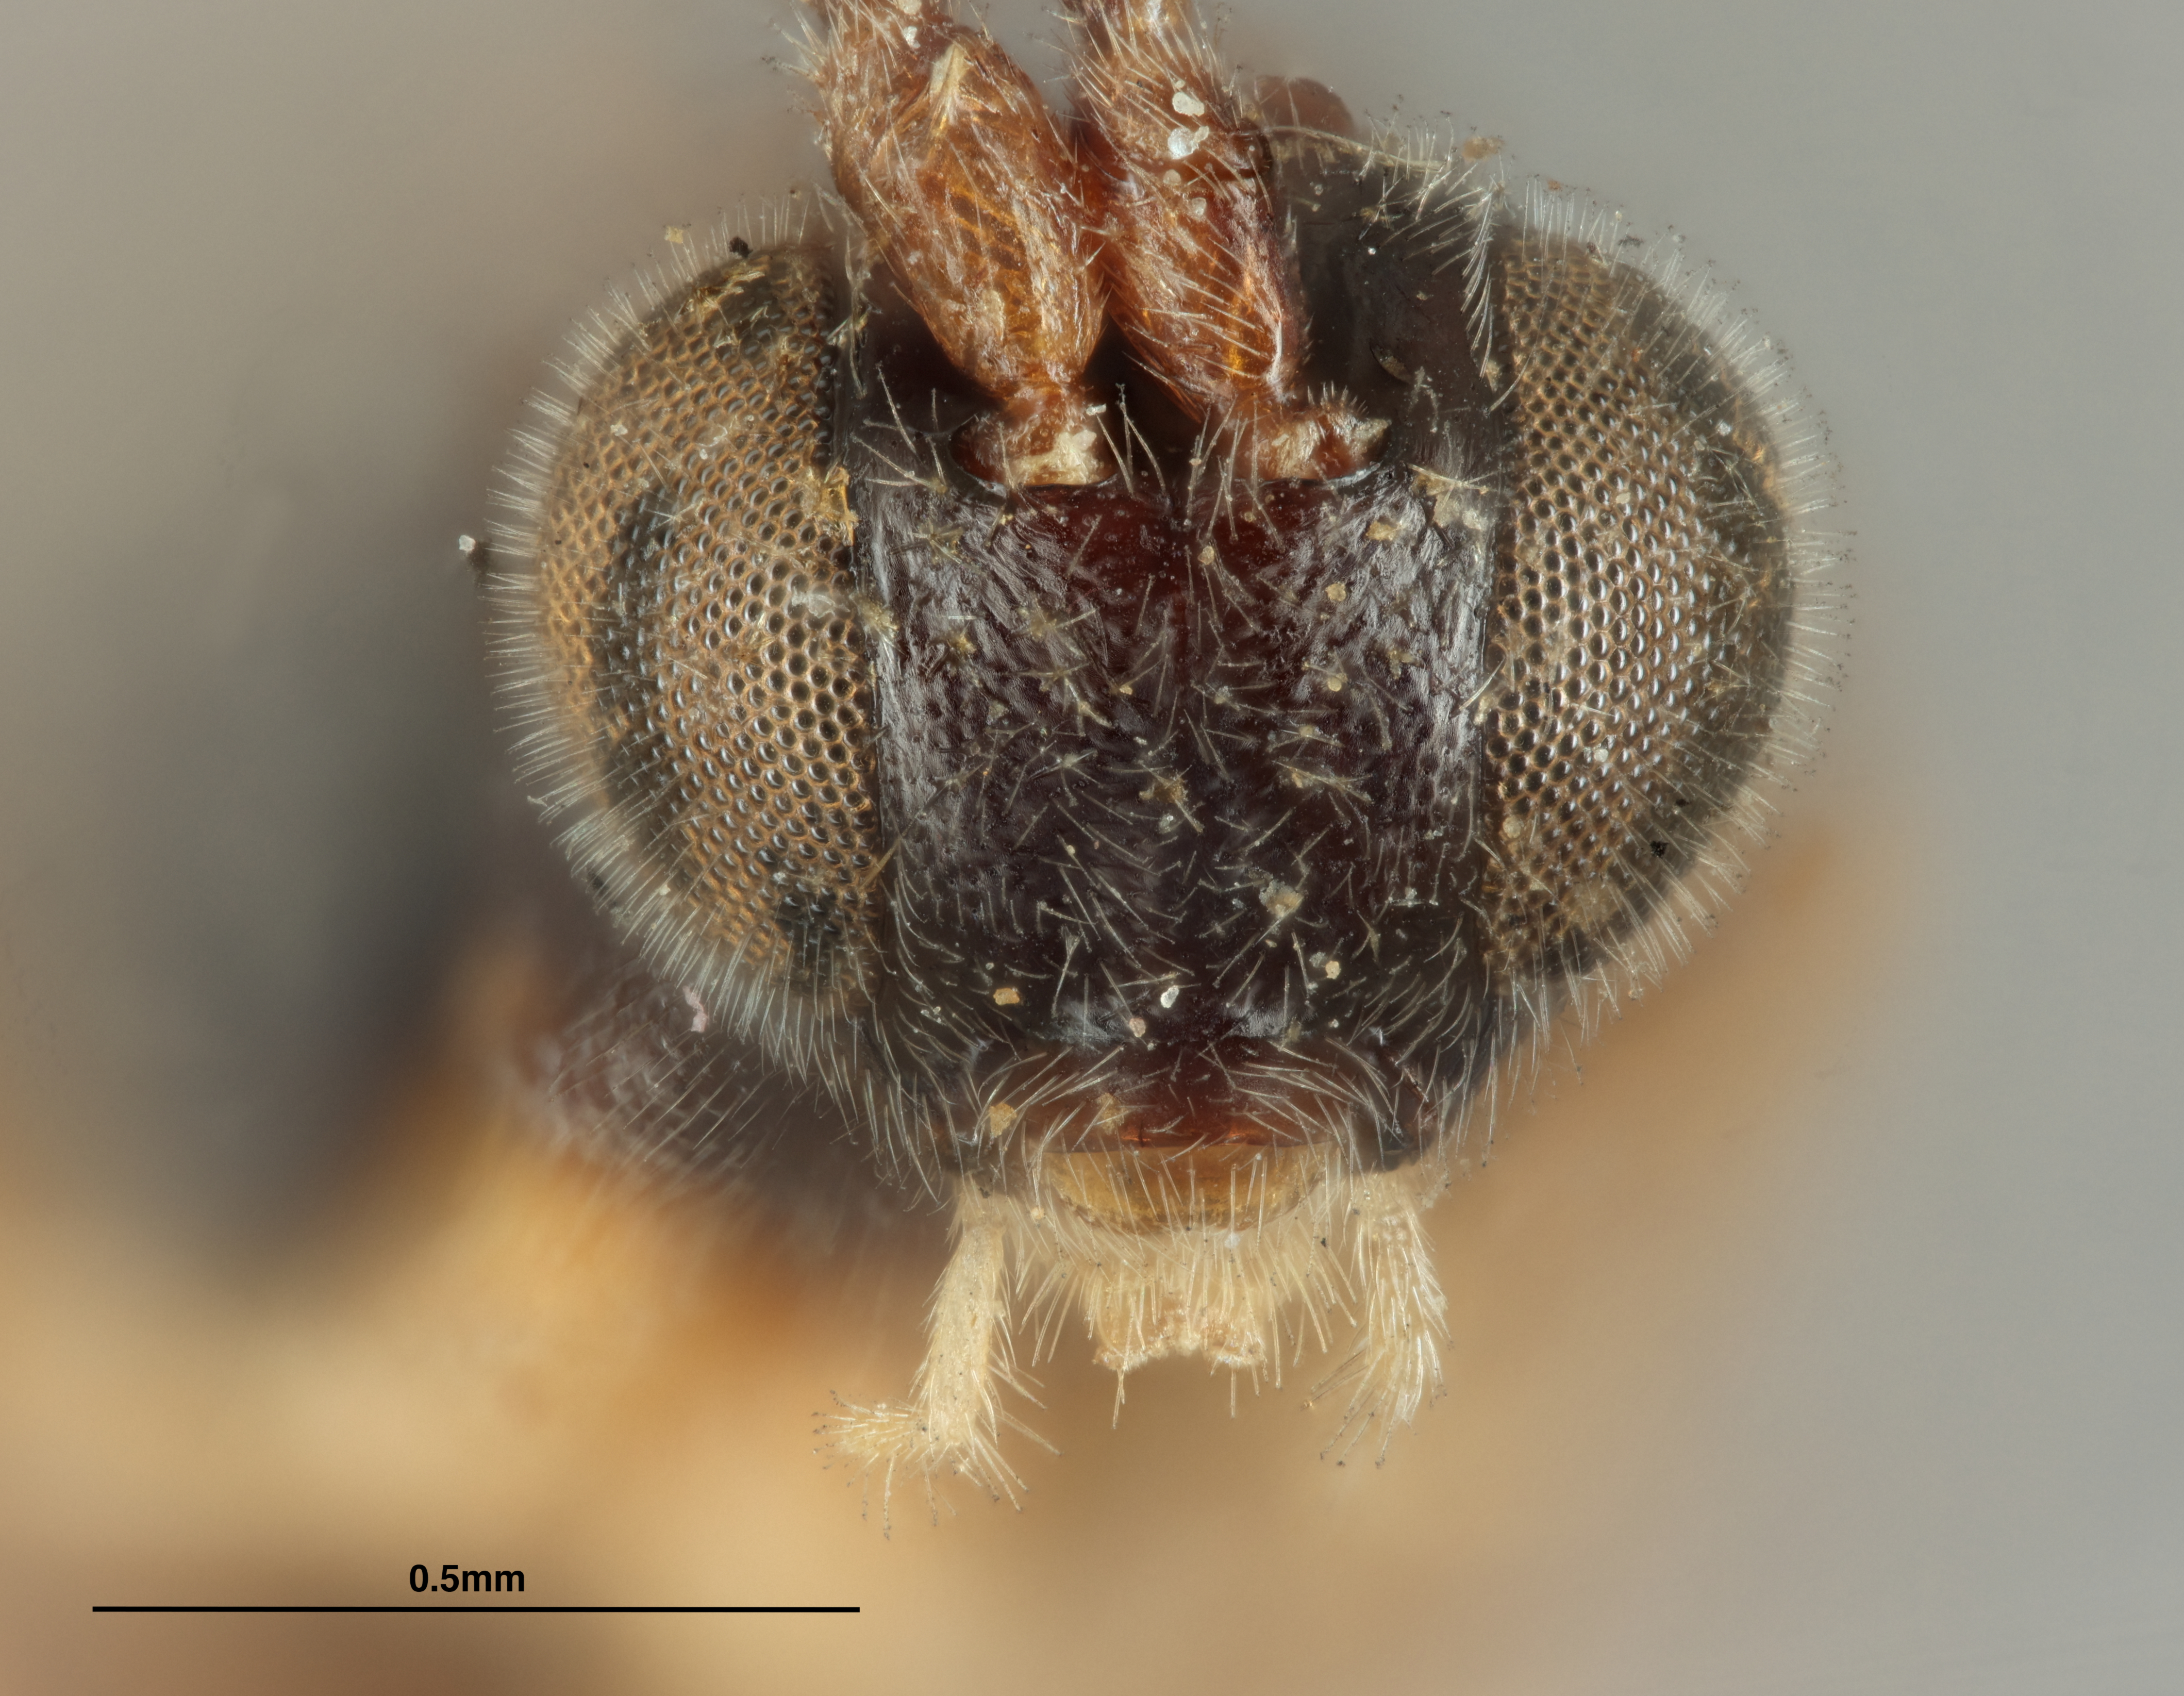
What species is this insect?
Apanteles cestius
